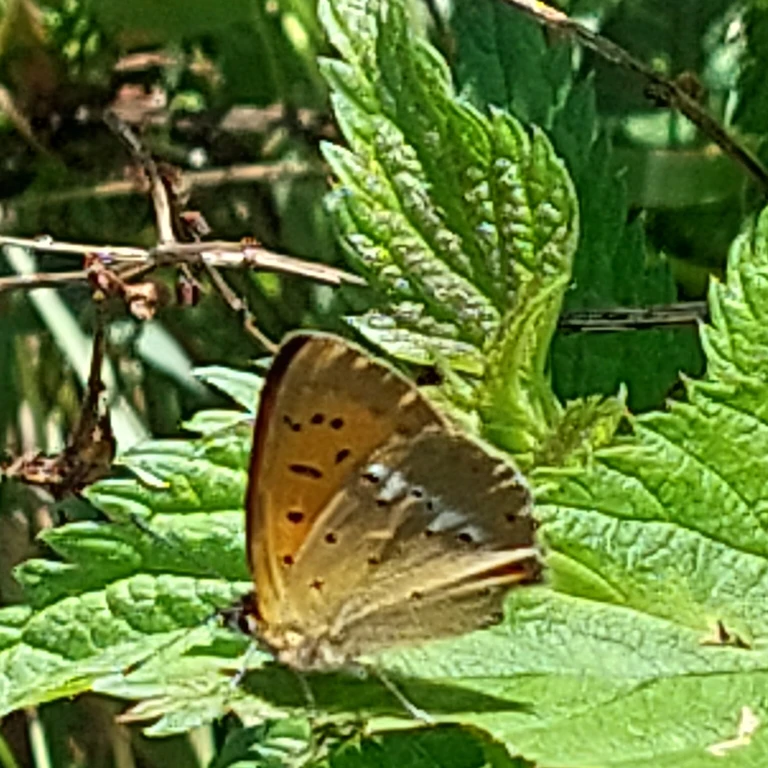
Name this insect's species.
Lycaena virgaureae
